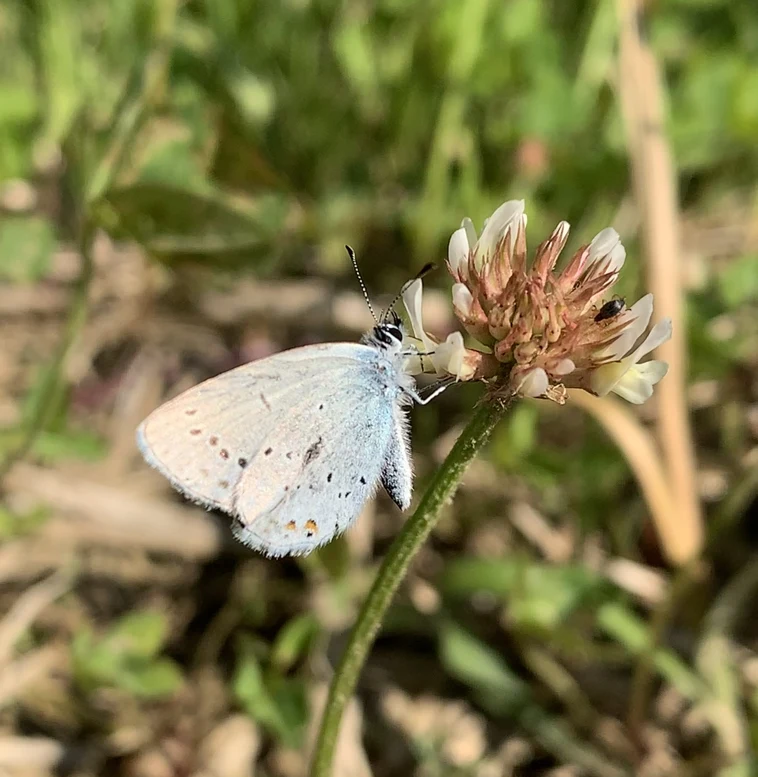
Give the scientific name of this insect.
Cupido argiades (also Elkalyce argiades)
